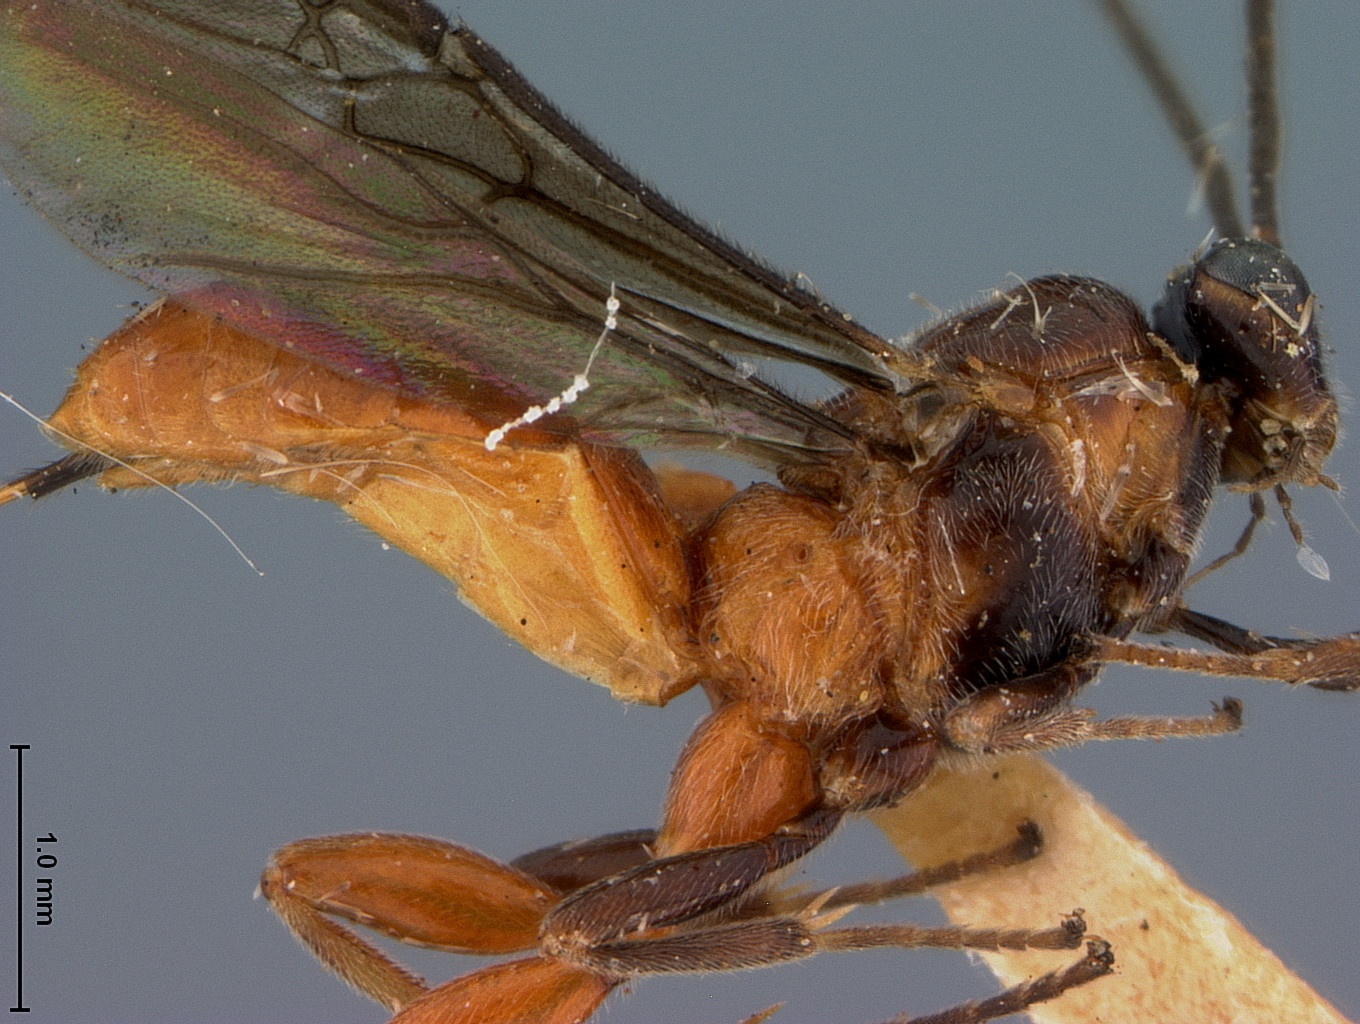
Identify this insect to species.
Bassus acrobasidis
